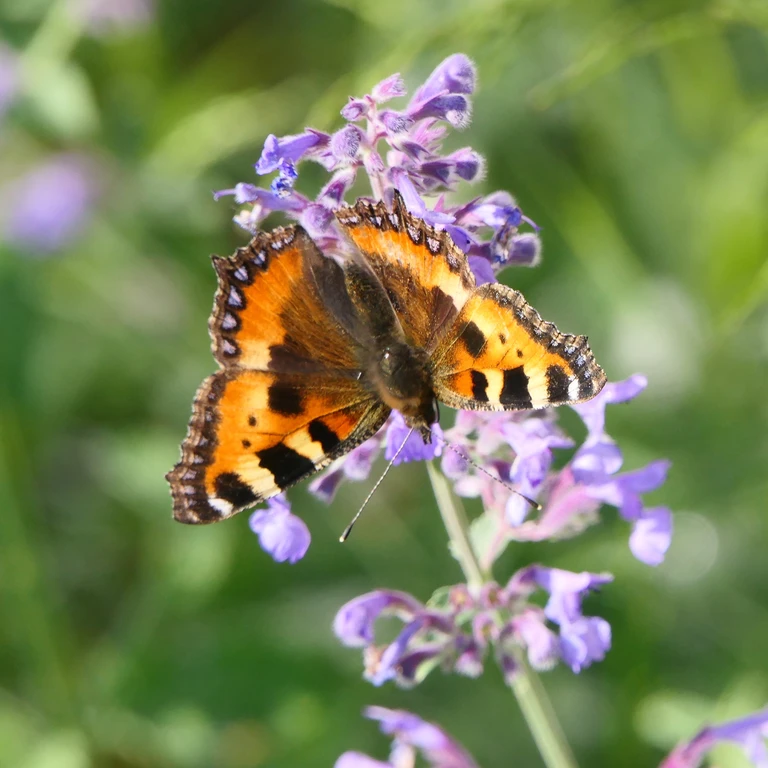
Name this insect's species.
Aglais urticae
